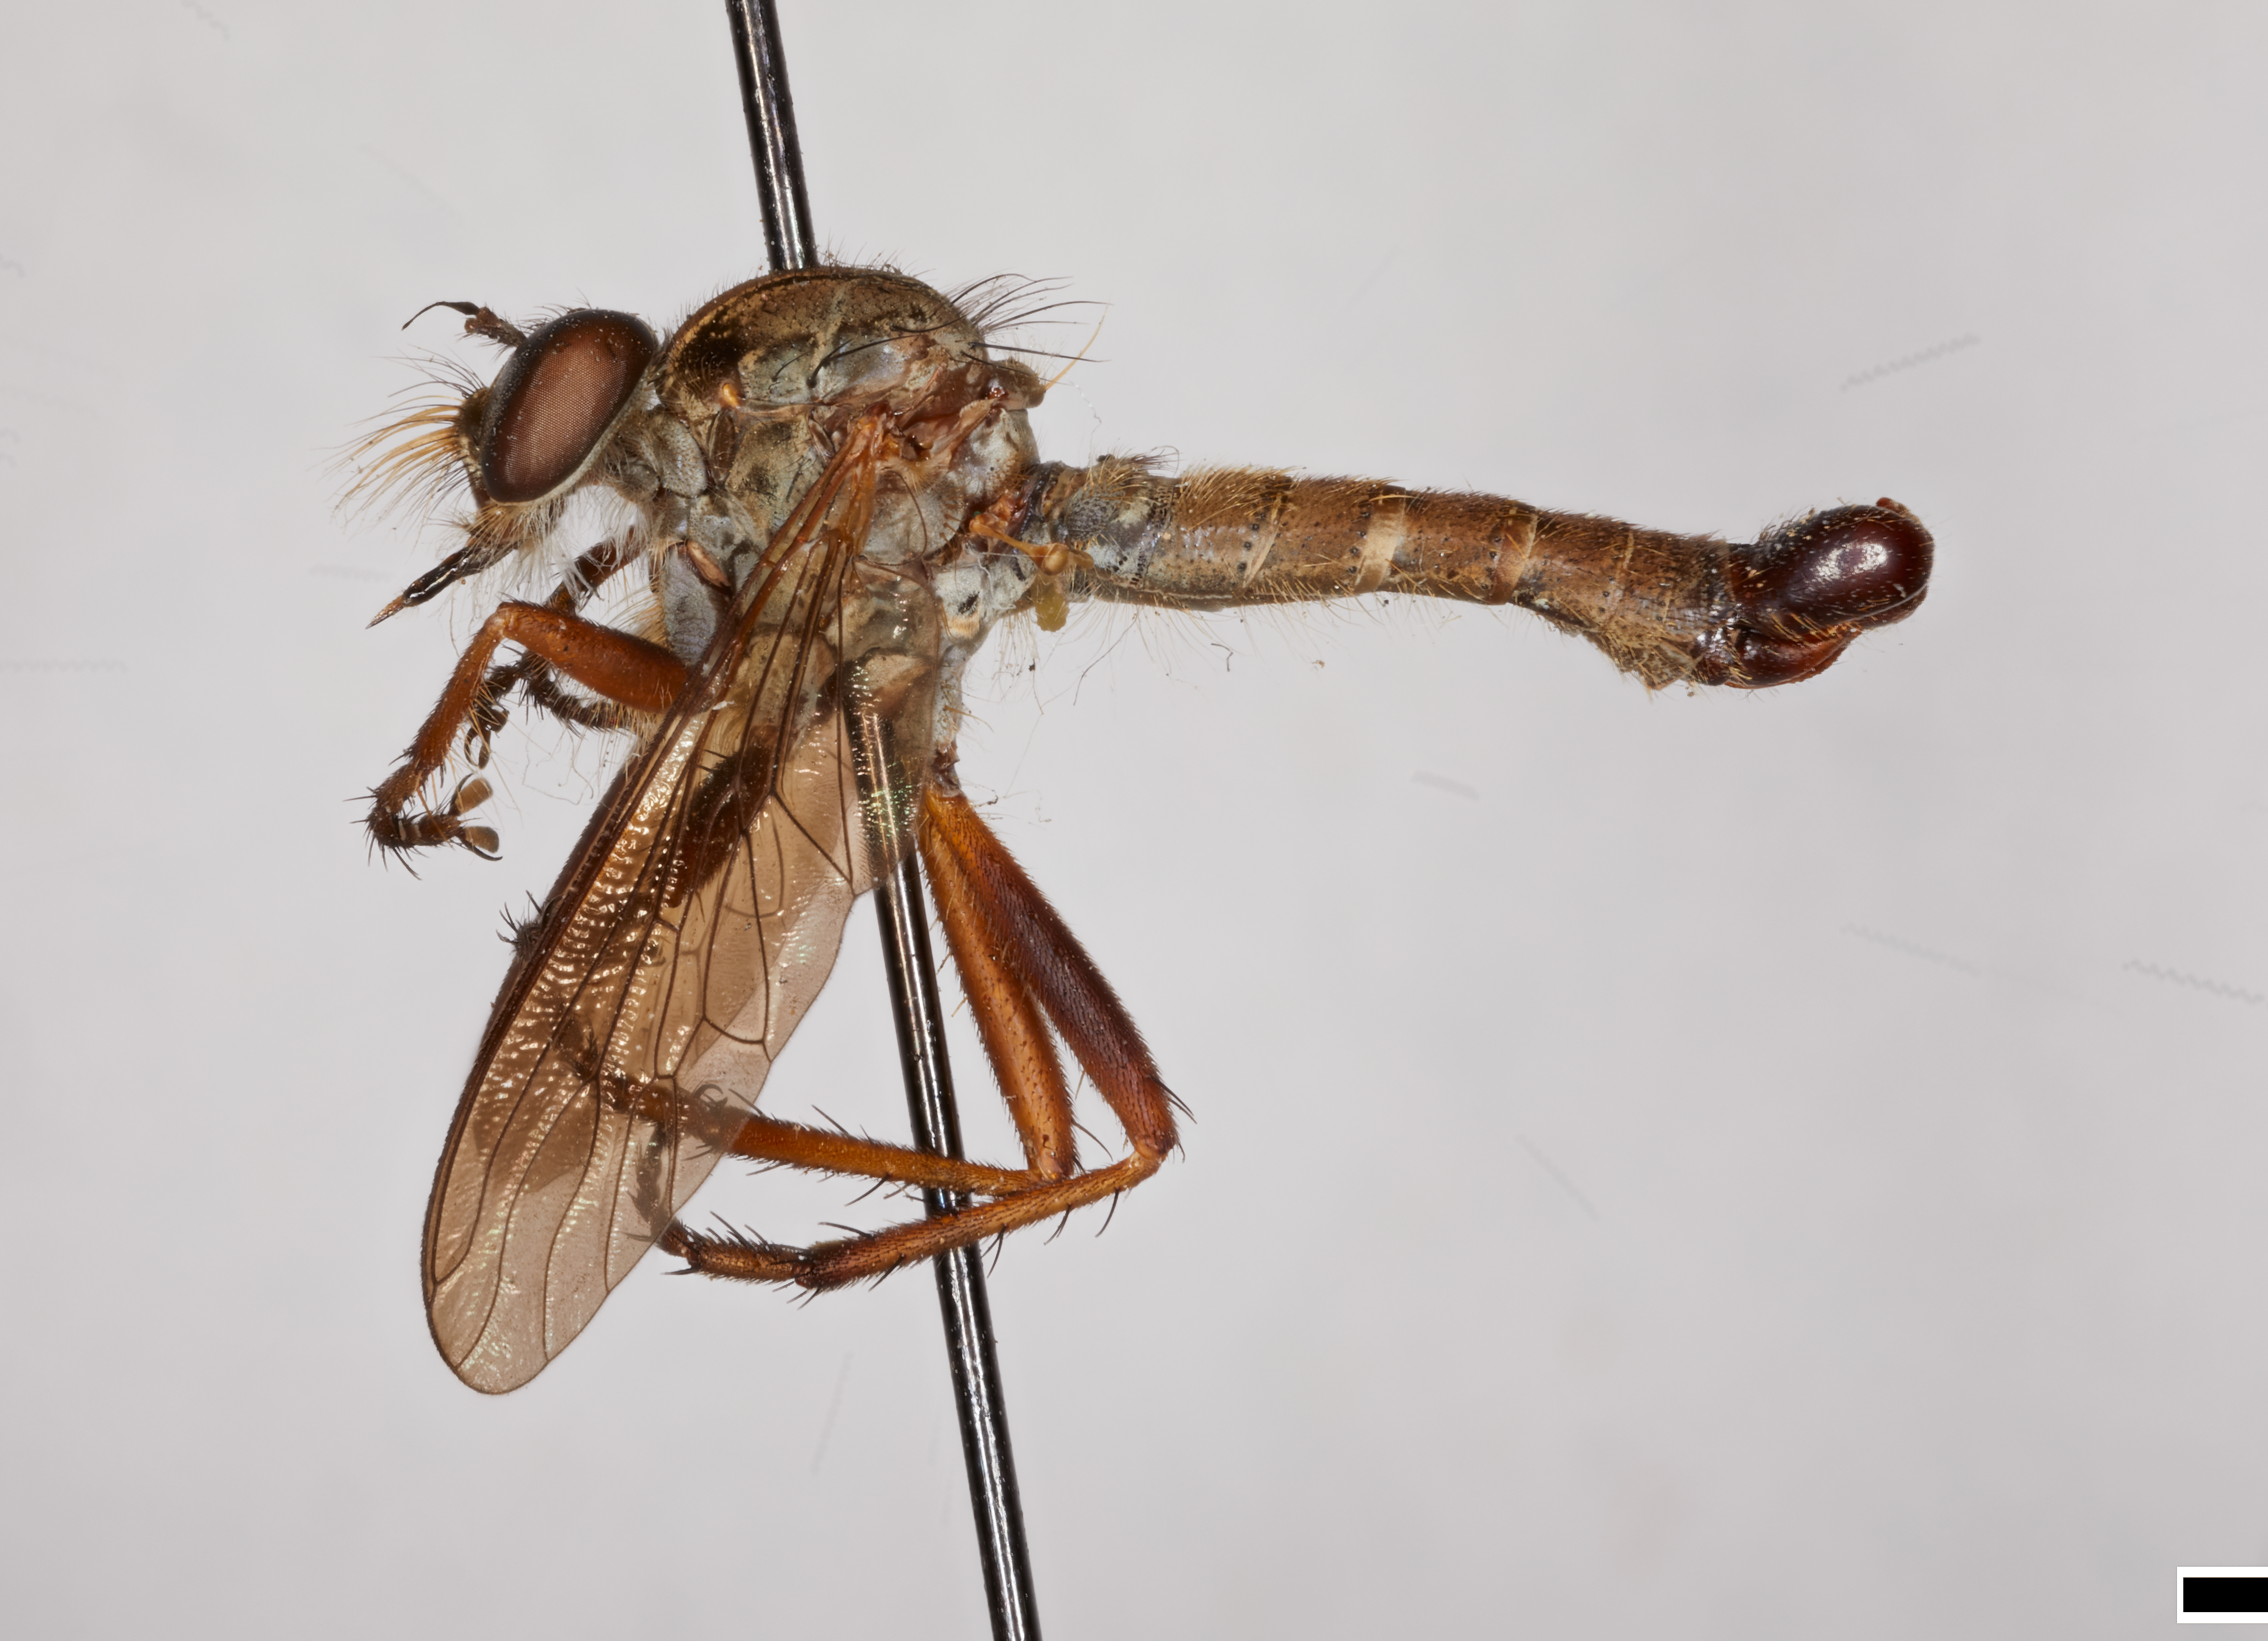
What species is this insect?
Asilus angustipennis
